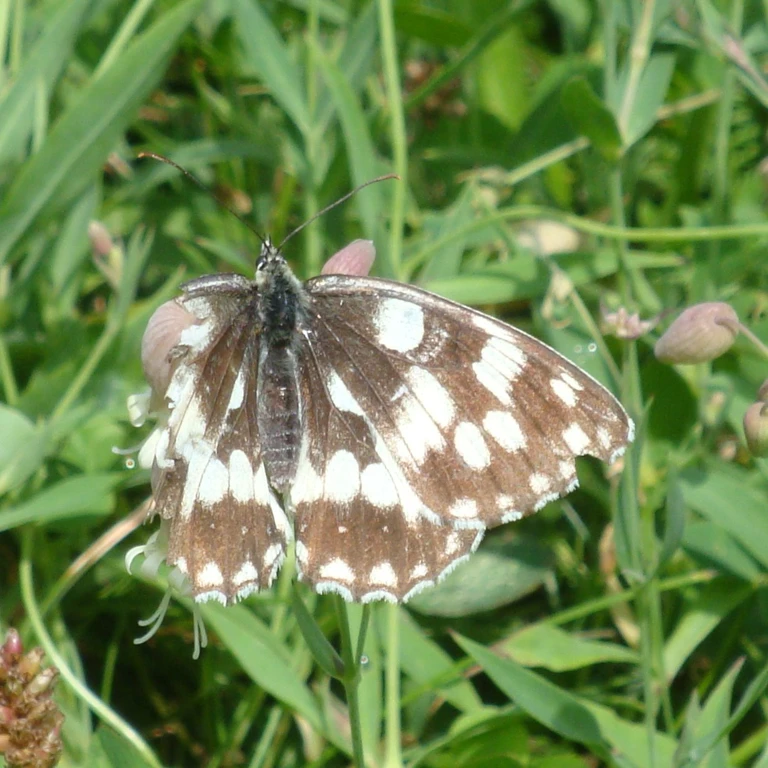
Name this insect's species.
Melanargia galathea
